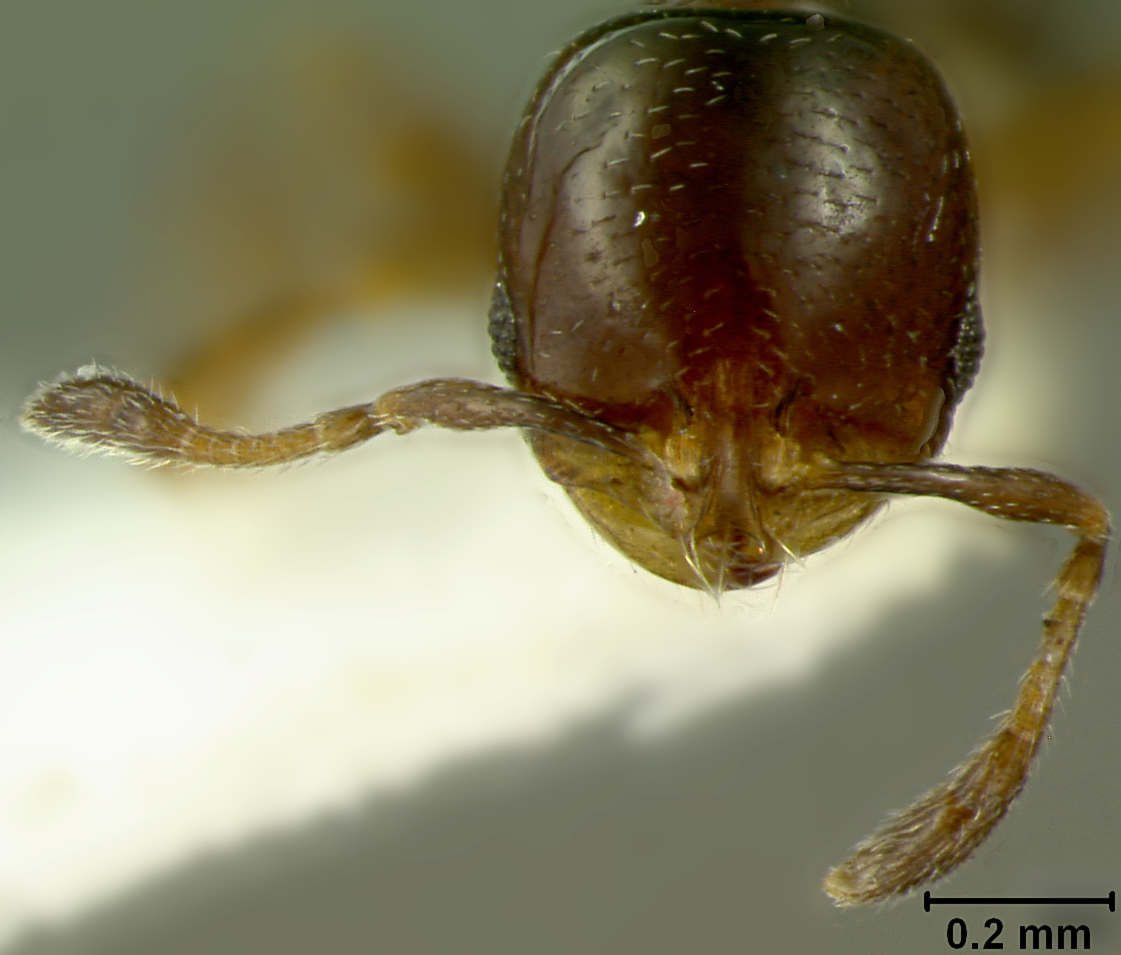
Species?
Solenopsis granivora
